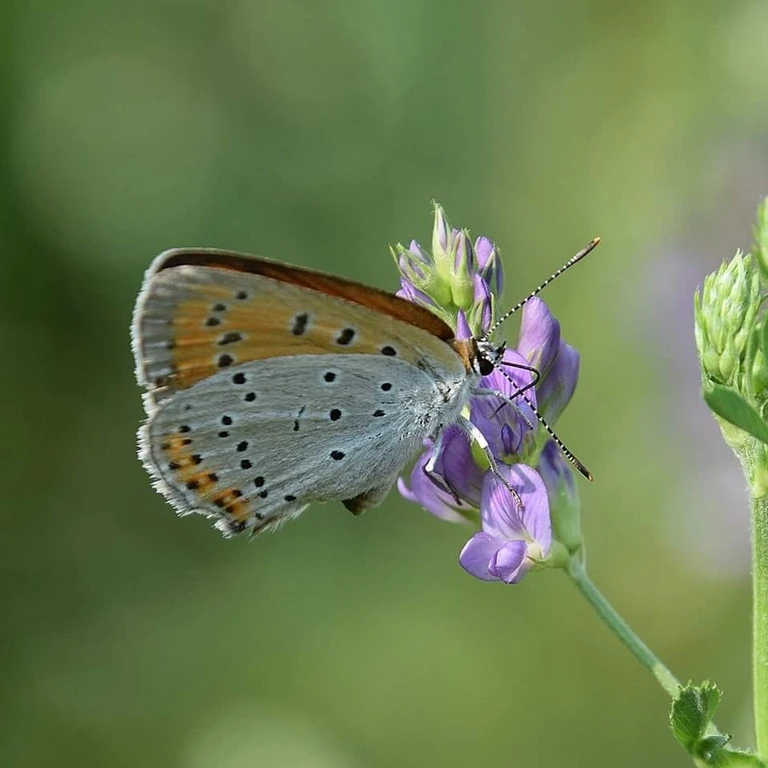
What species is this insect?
Lycaena dispar
